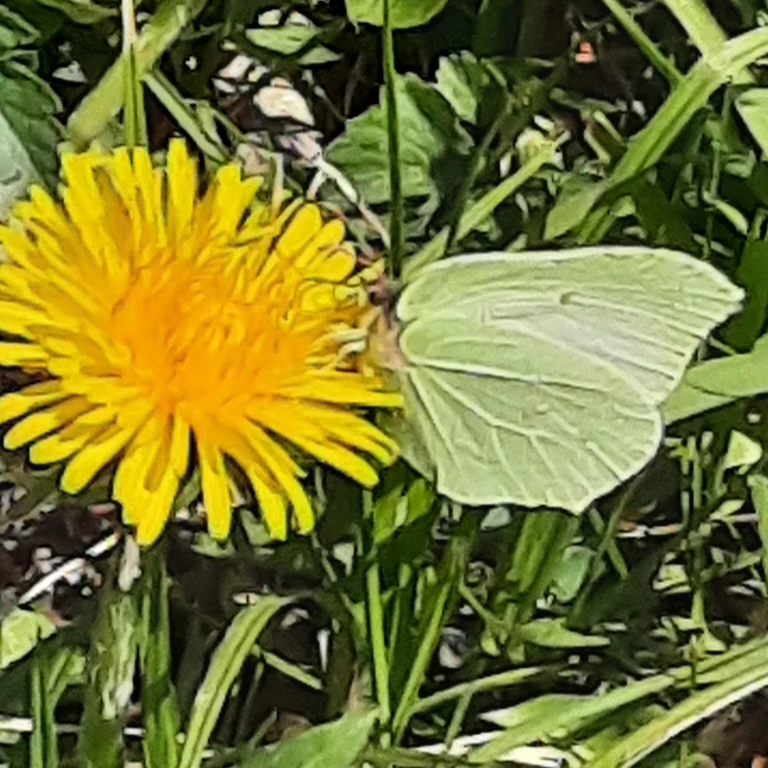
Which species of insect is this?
Gonepteryx rhamni
